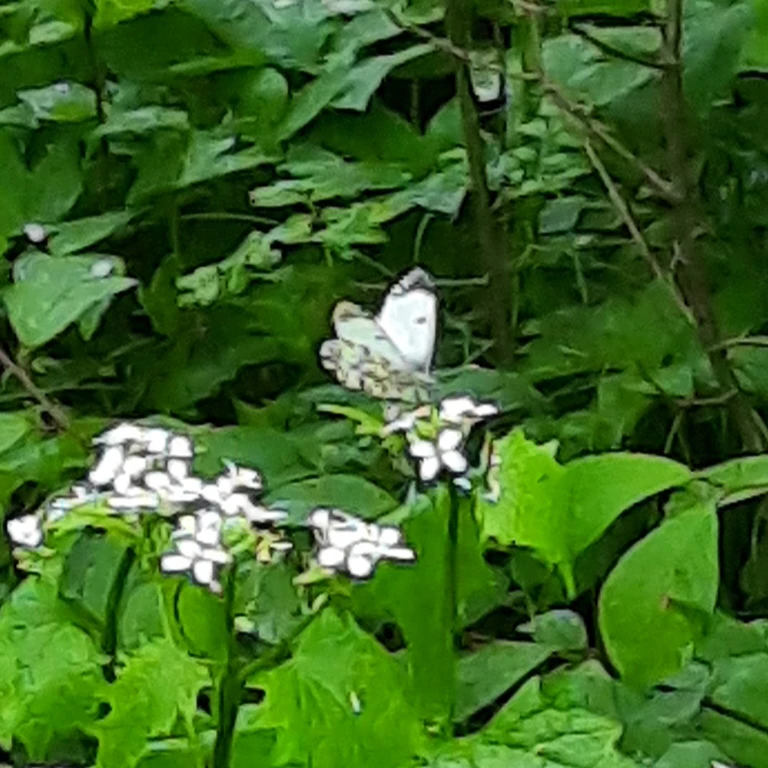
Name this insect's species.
Anthocharis cardamines
